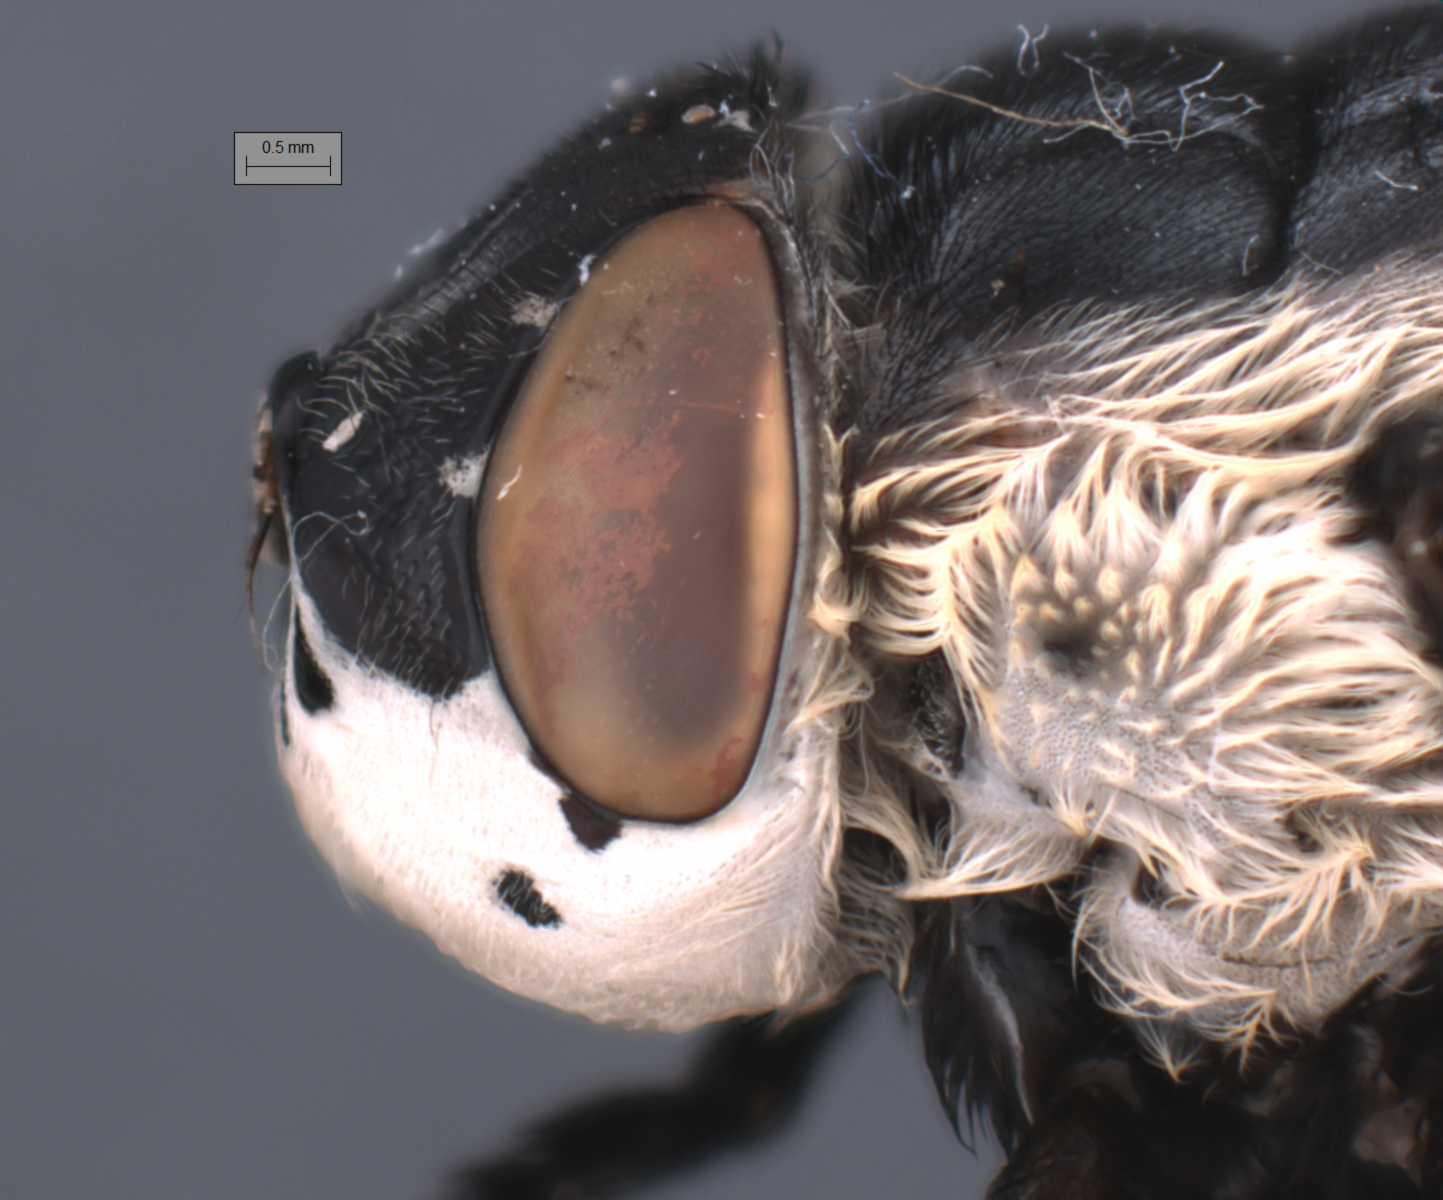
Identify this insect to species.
Cuterebra fontinella
